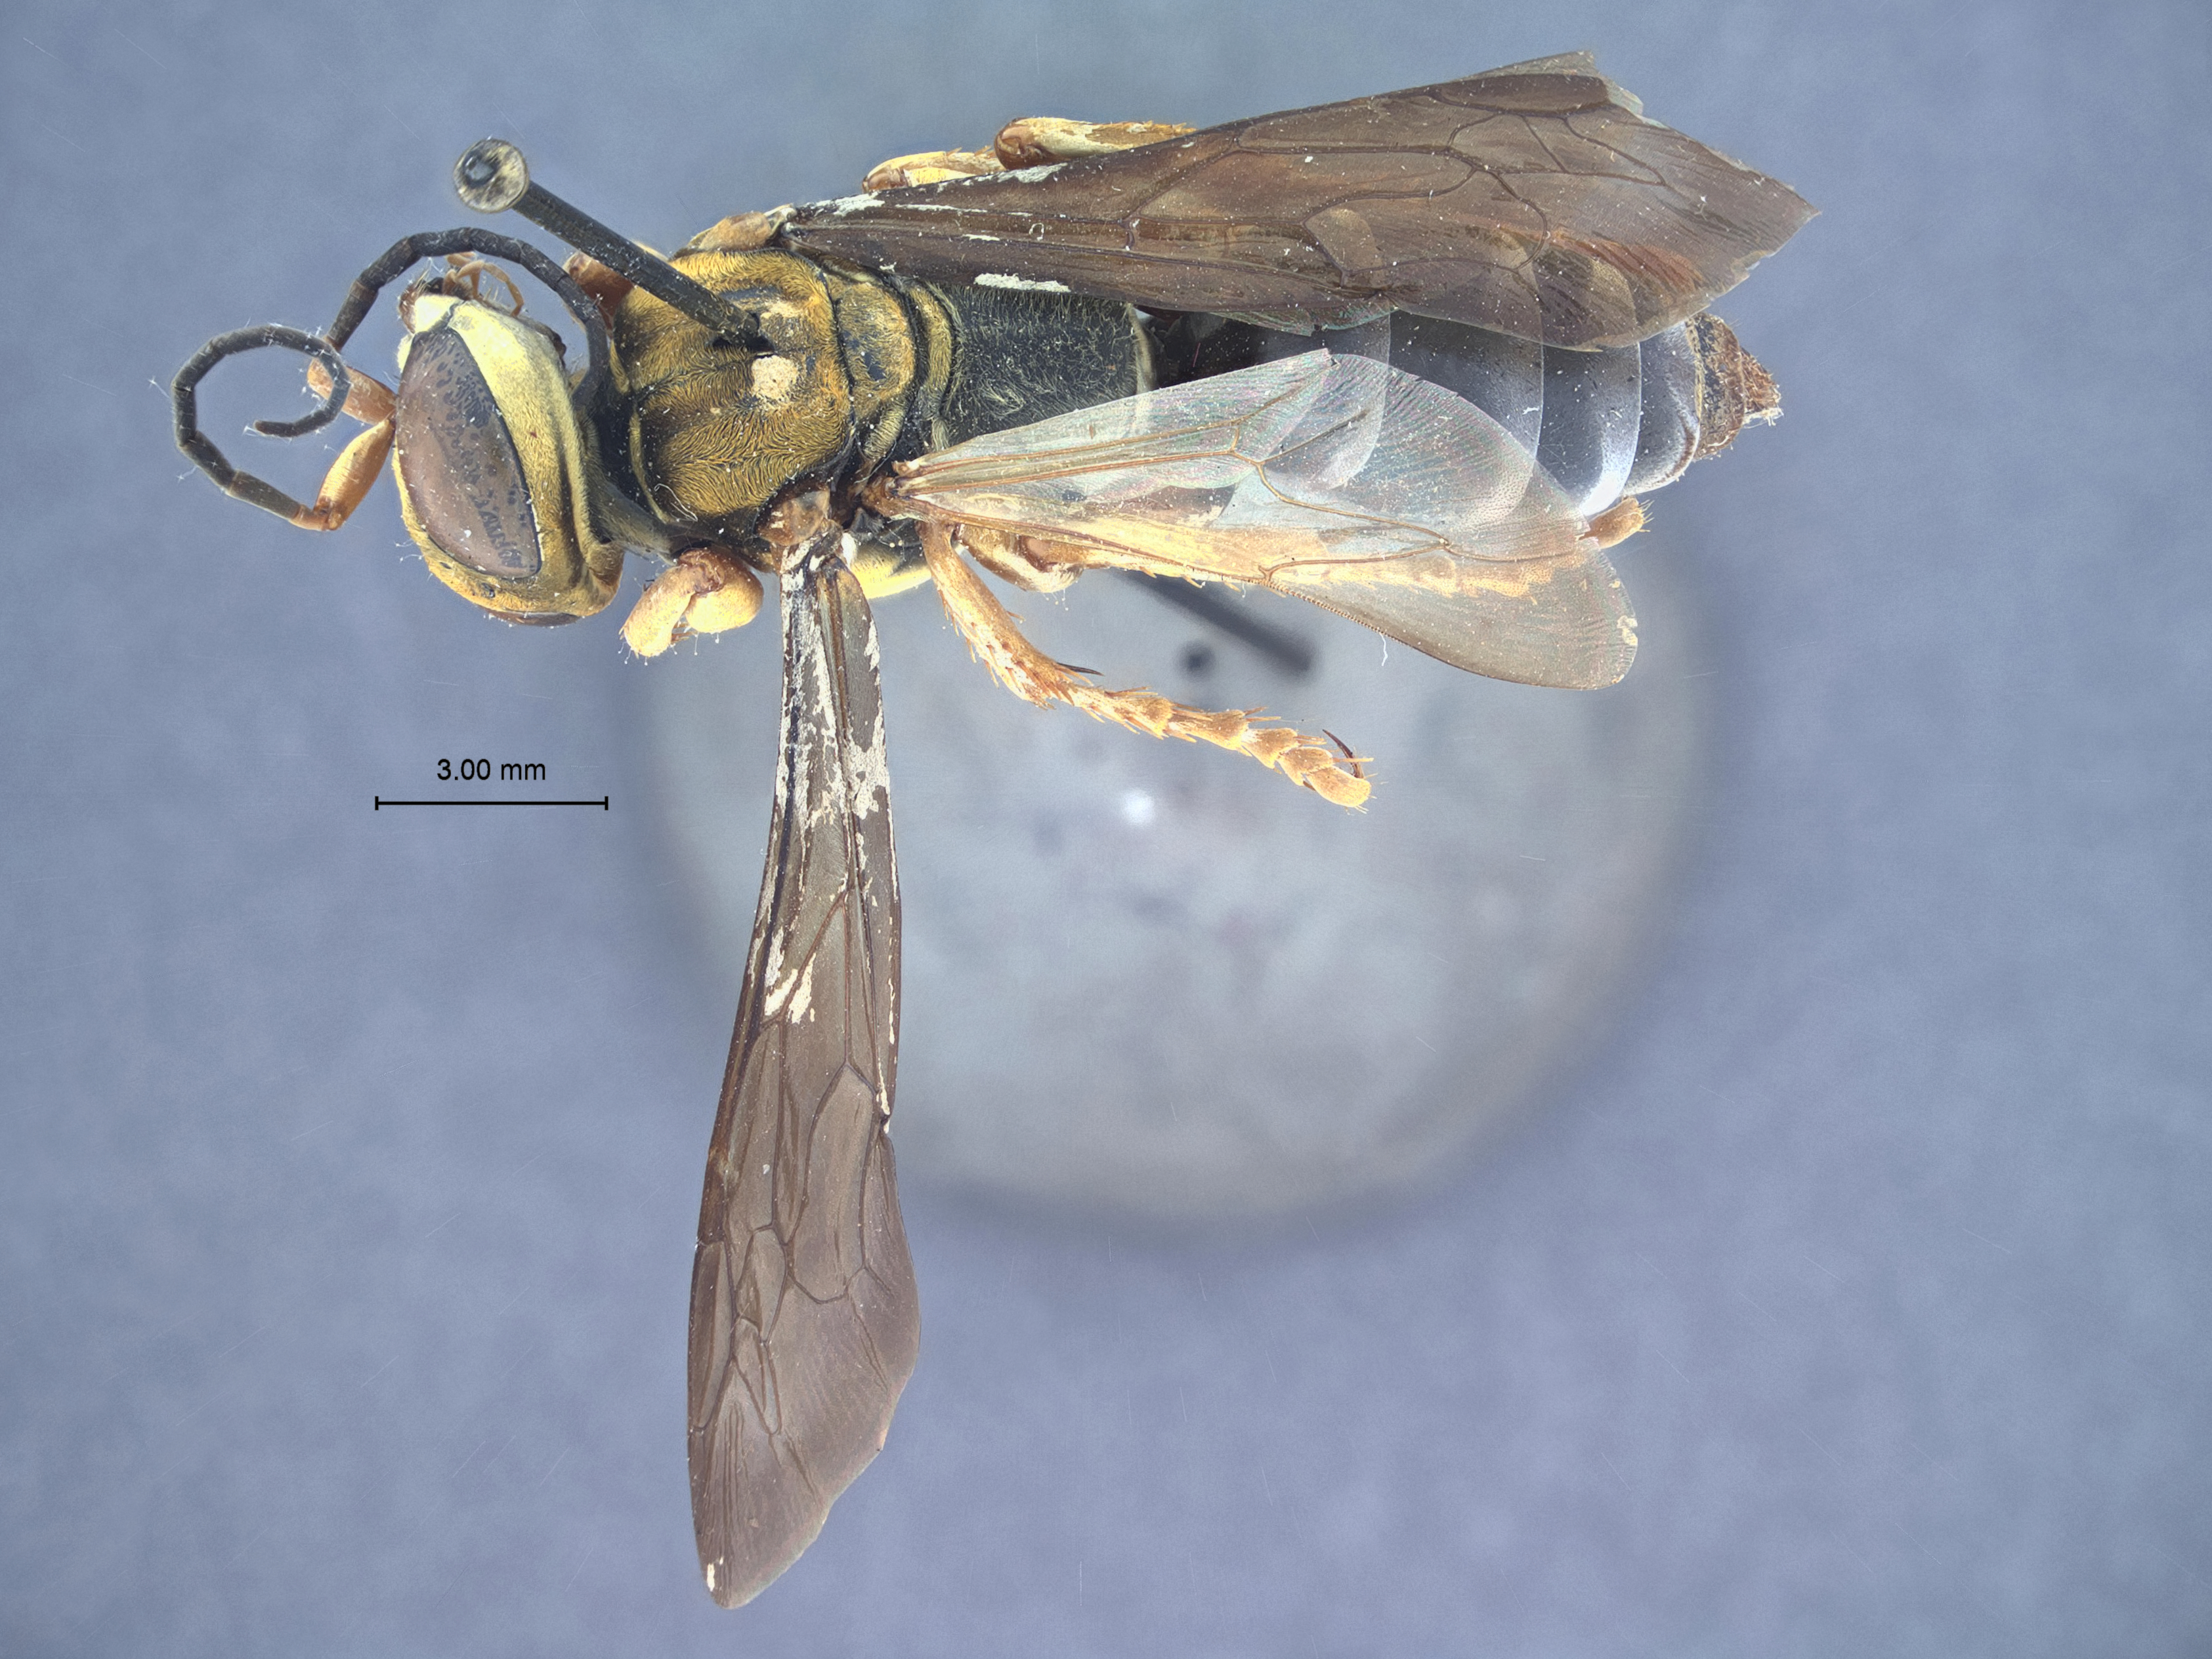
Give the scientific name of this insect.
Tachytes auropilosus
